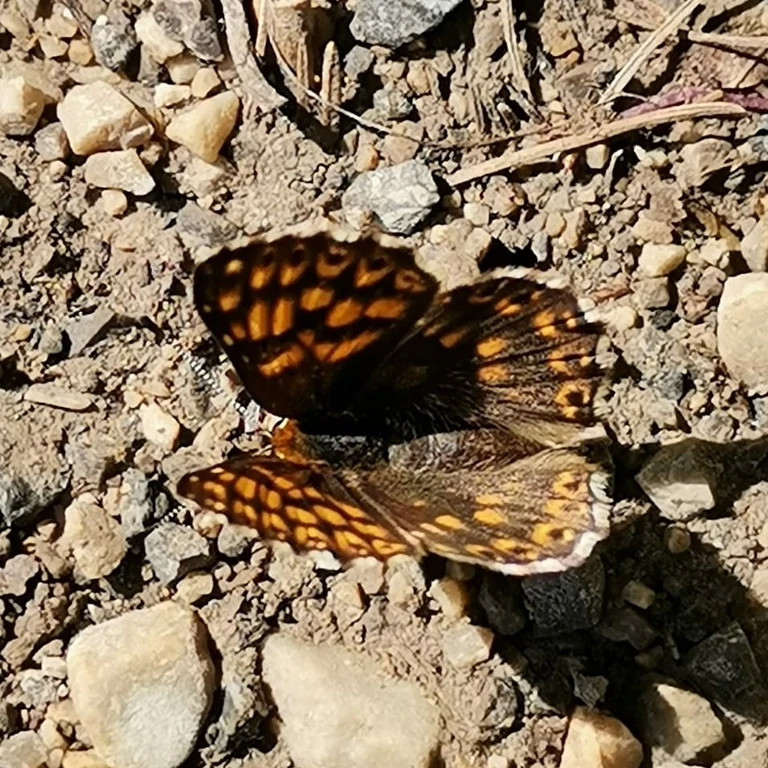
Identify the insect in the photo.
Hamearis lucina
